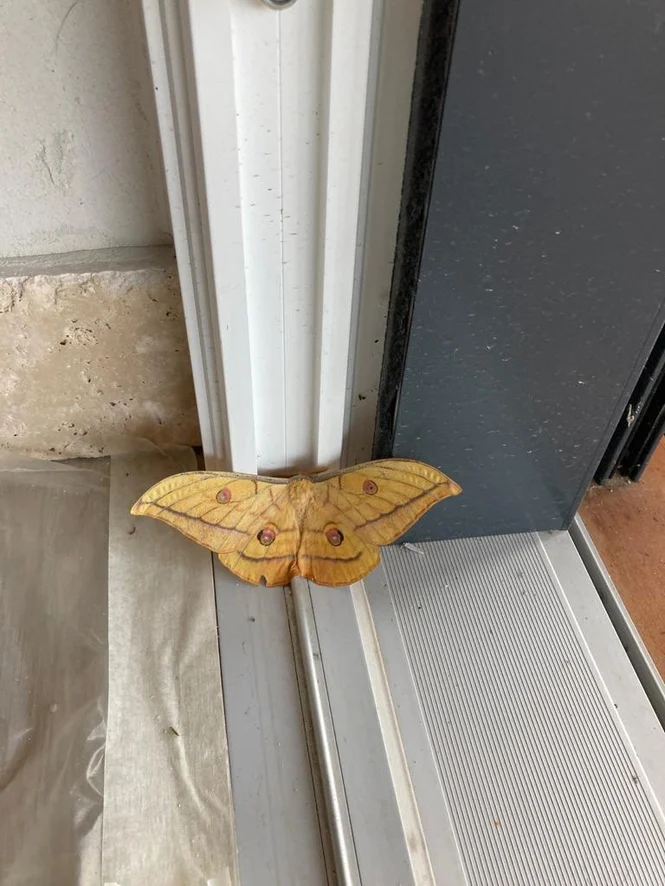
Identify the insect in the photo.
Antheraea yamamai
